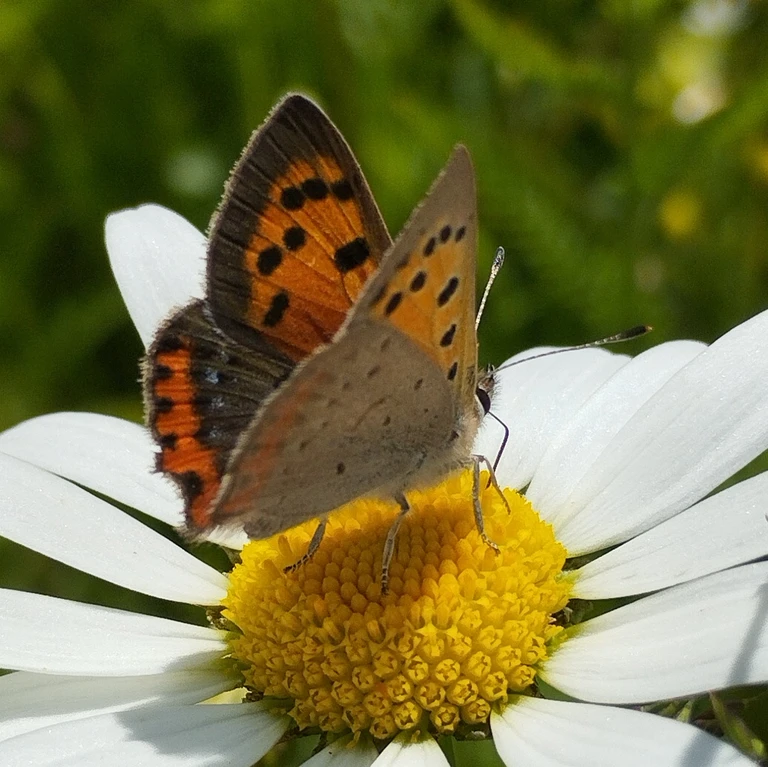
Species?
Lycaena phlaeas
